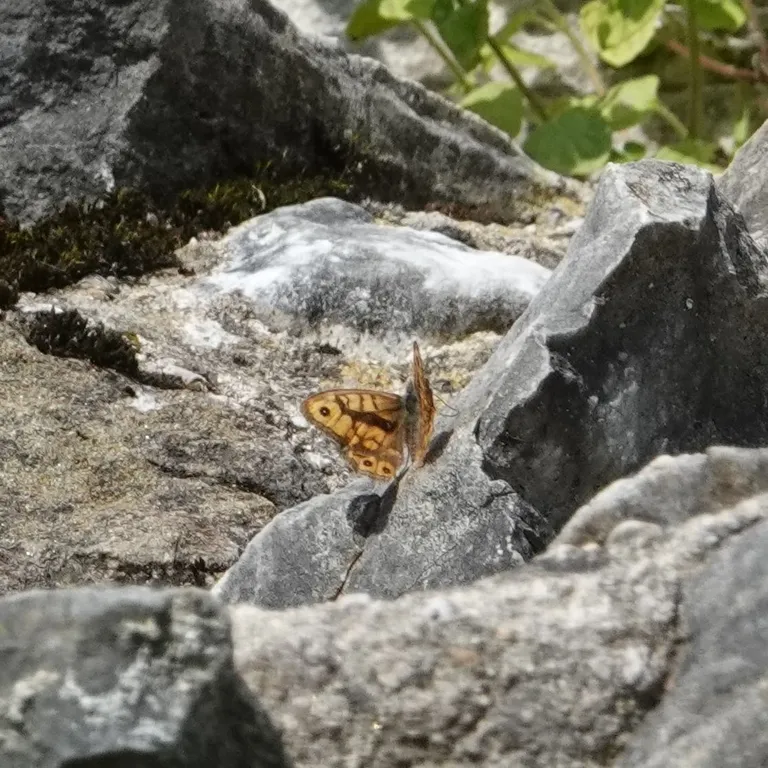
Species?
Lasiommata megera (also Pararge megera)
